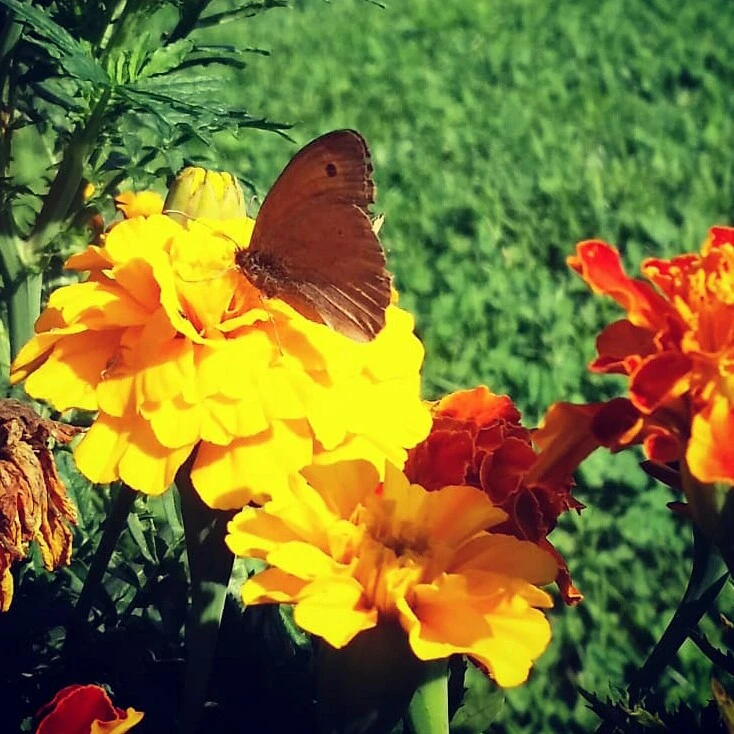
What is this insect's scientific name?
Maniola jurtina
